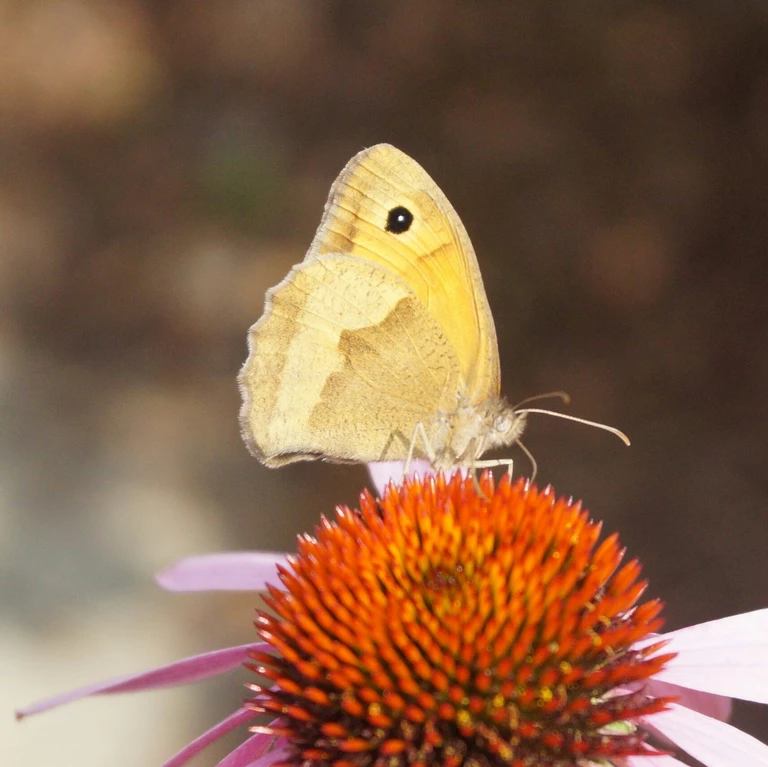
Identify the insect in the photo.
Maniola jurtina
